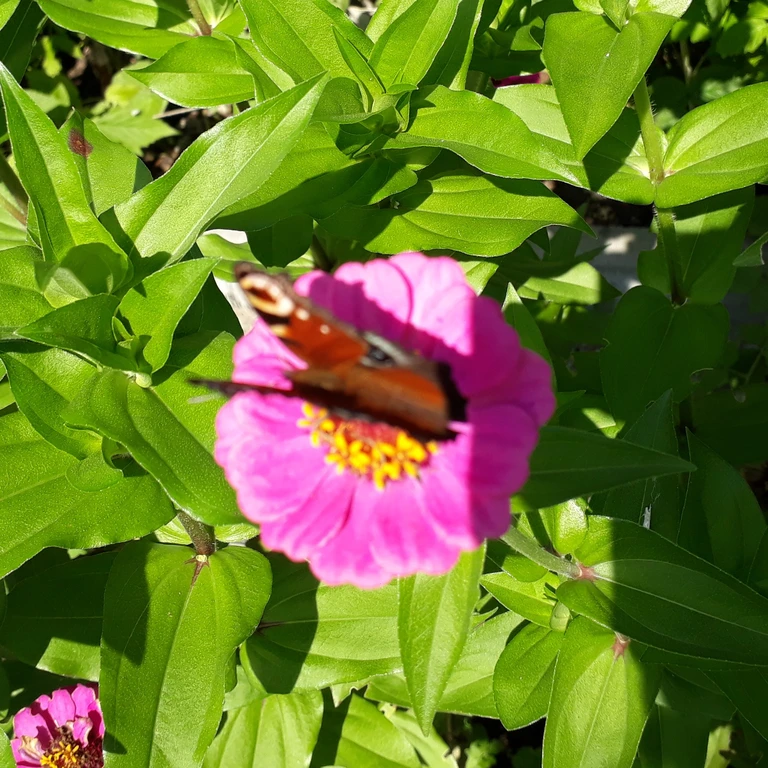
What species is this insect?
Aglais io
